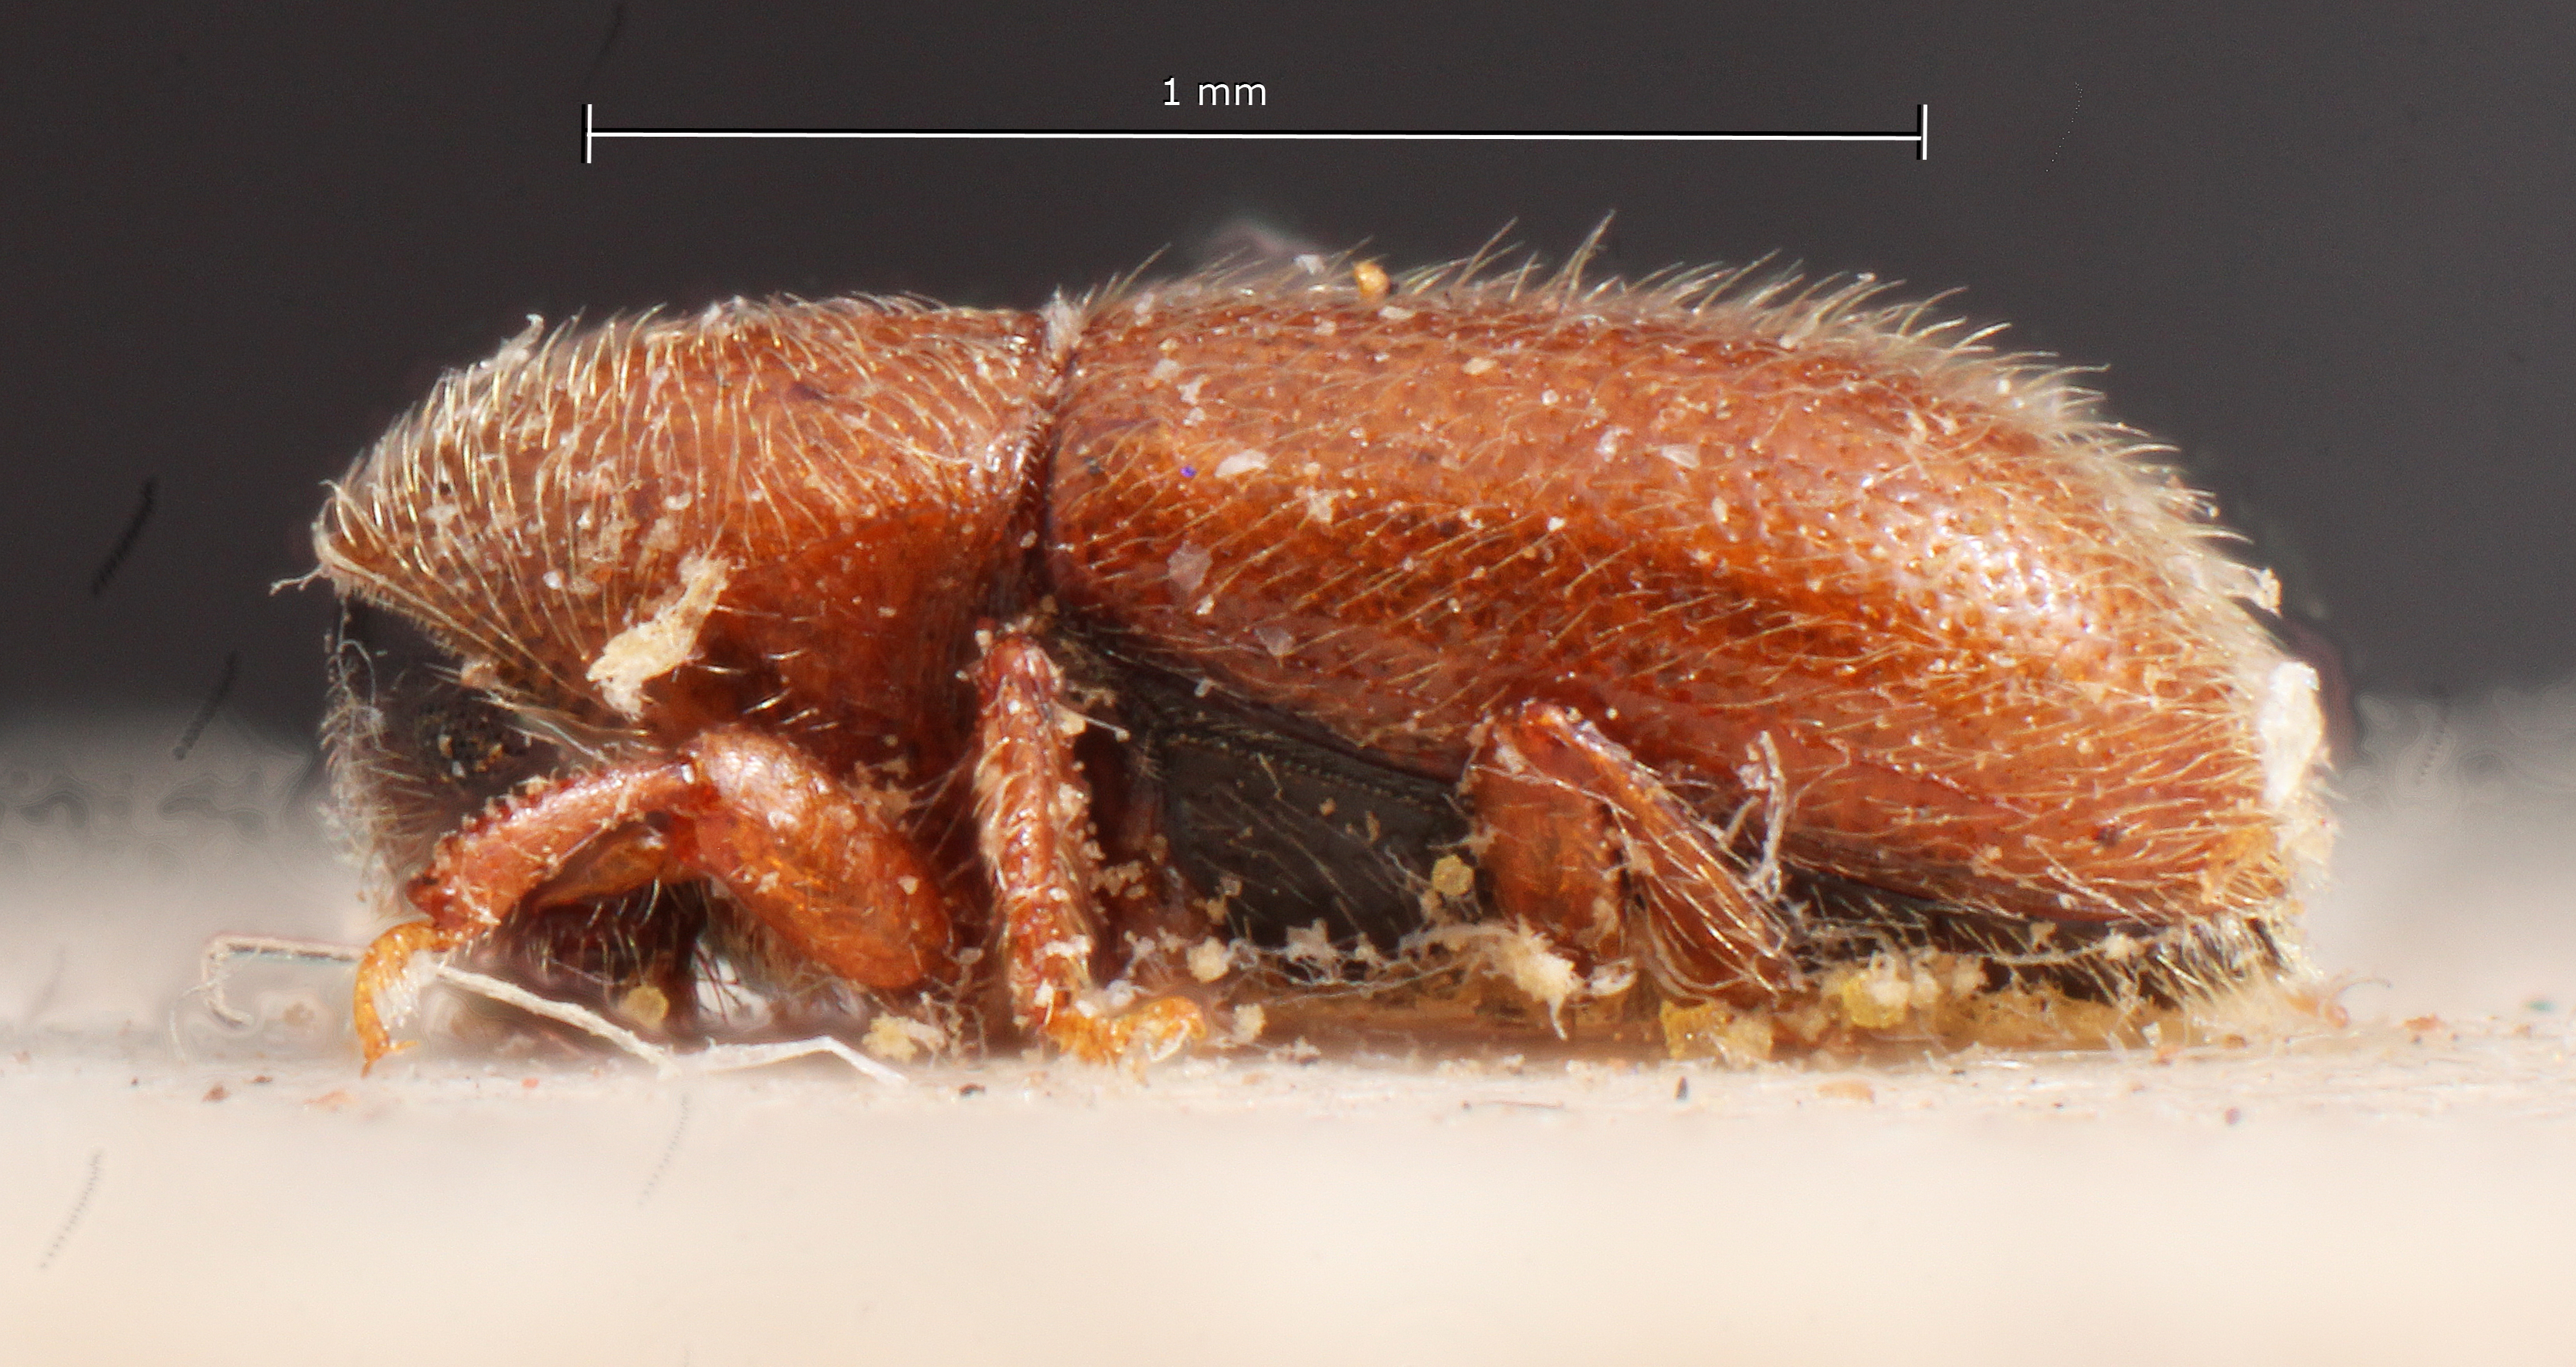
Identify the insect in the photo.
Hylocurosoma parvum
